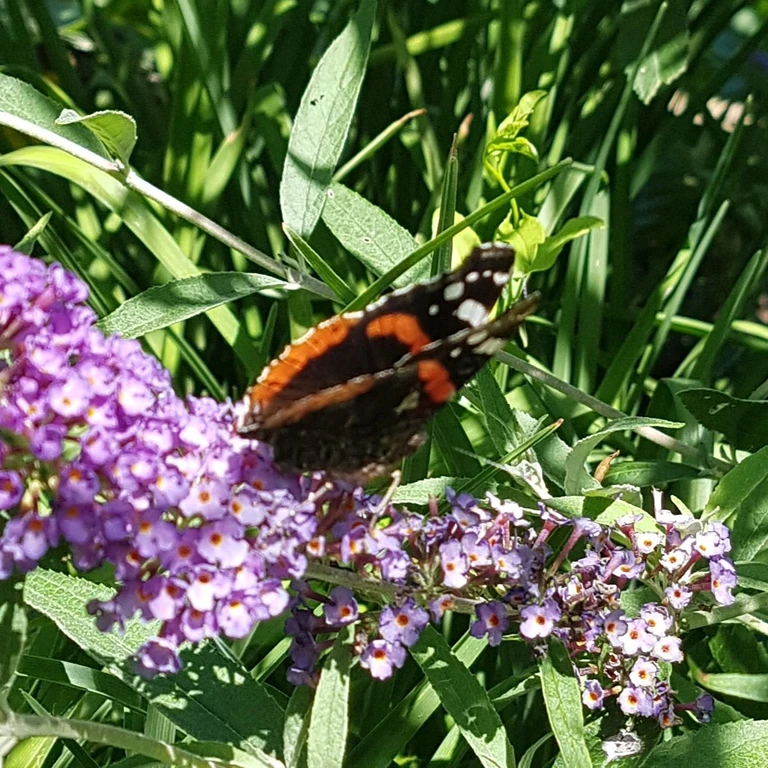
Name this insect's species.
Vanessa atalanta
